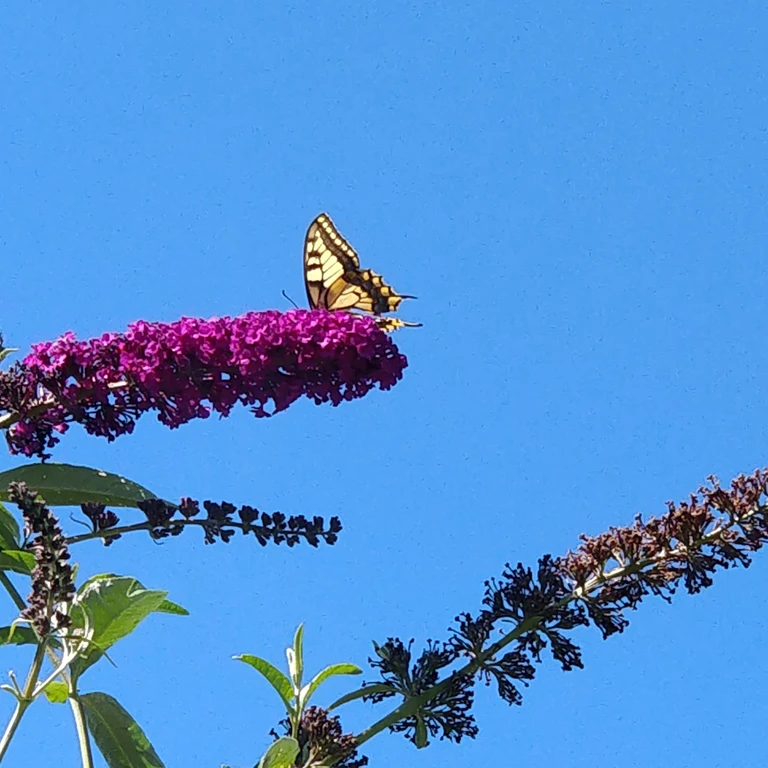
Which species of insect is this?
Papilio machaon
